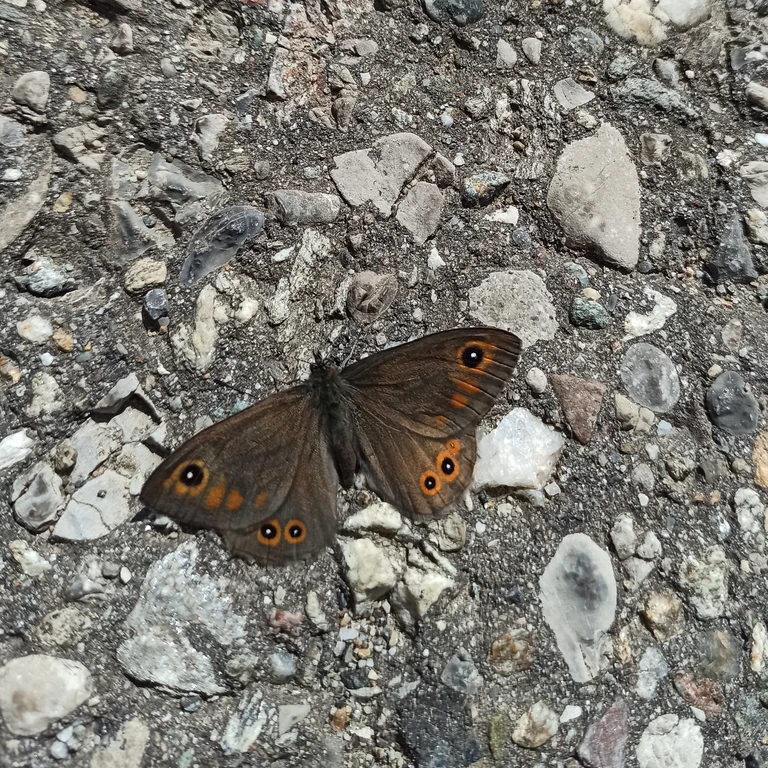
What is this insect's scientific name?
Lasiommata maera (also Pararge maera)
